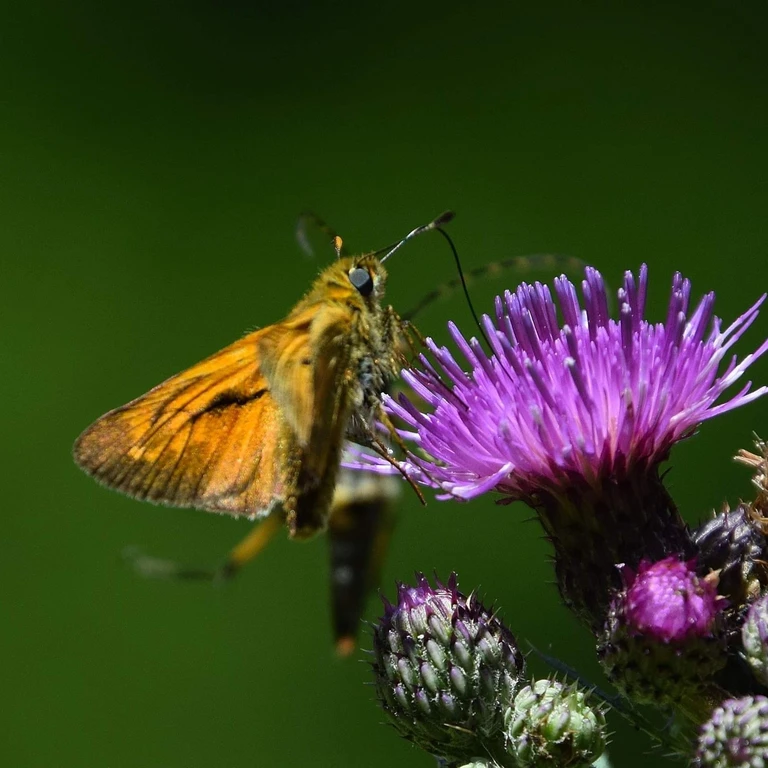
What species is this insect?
Ochlodes sylvanus (also Ochlodes venata)
